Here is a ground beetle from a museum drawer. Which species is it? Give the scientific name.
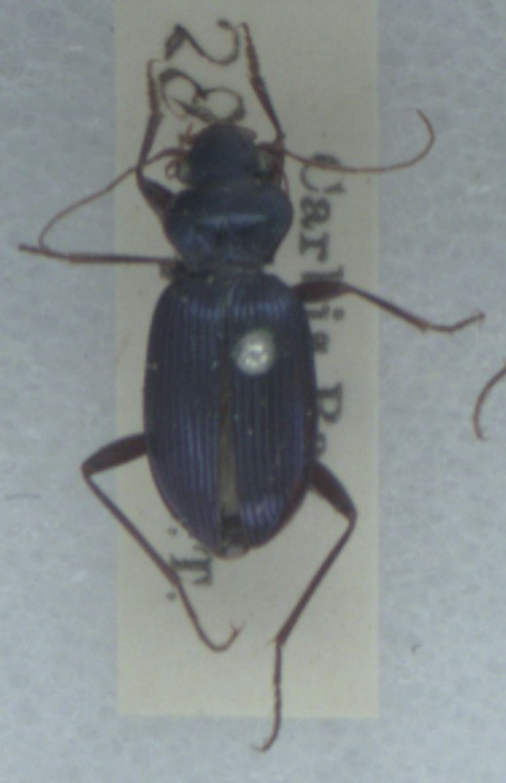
Leistus spinibarbis
